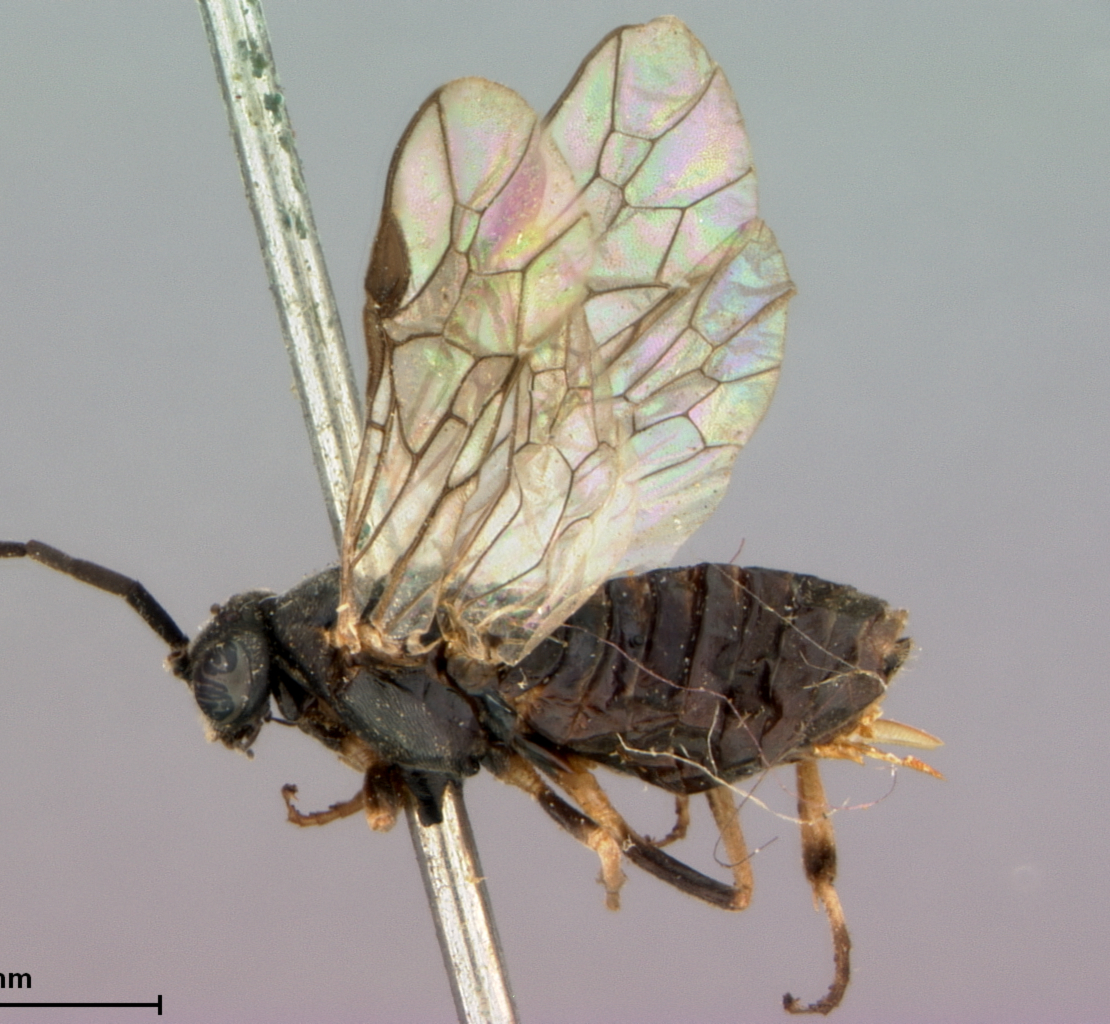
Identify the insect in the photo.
Pristiphora murtfeldtiae
